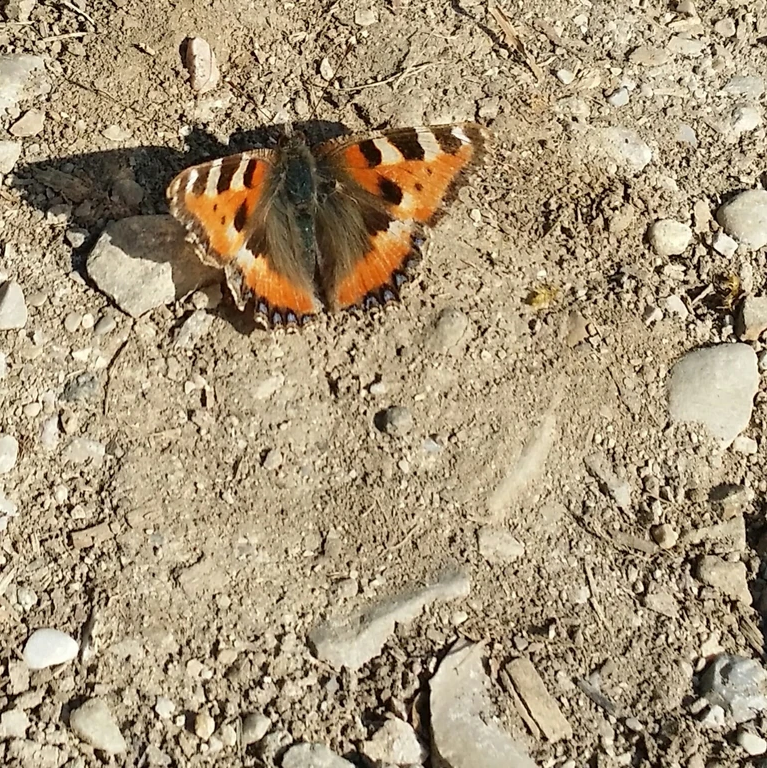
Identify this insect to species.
Aglais urticae
